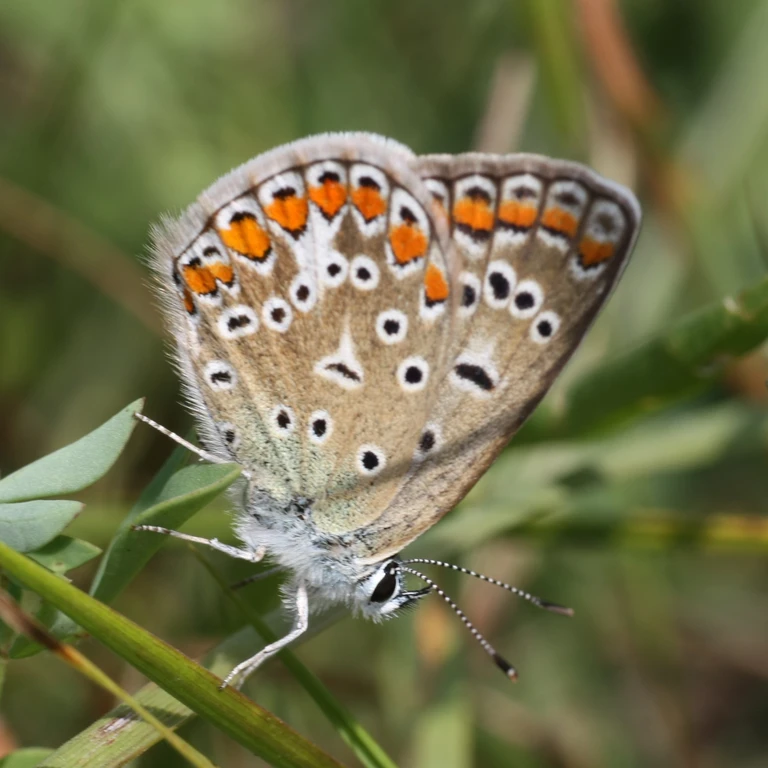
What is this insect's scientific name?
Polyommatus icarus
